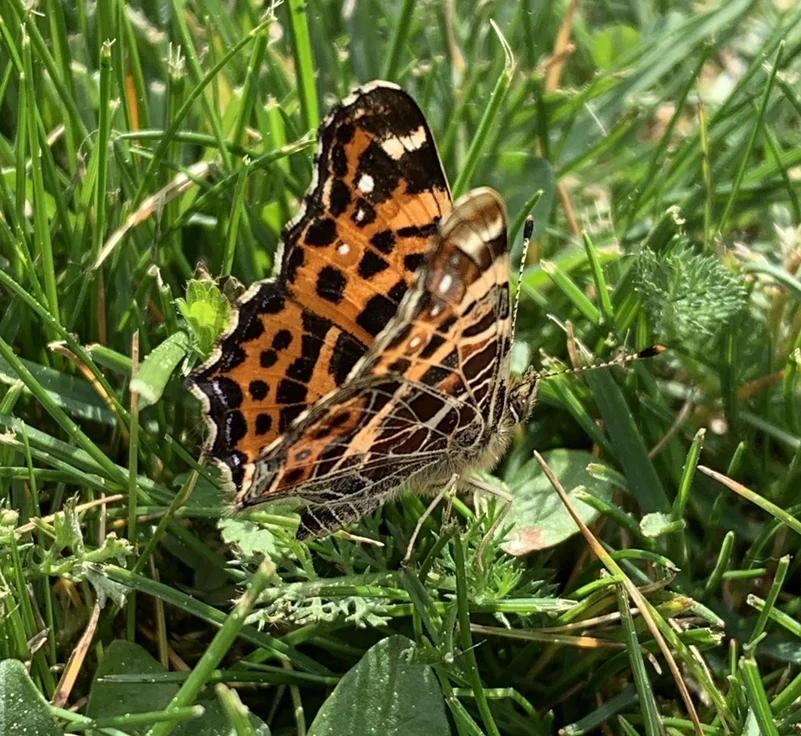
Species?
Araschnia levana
